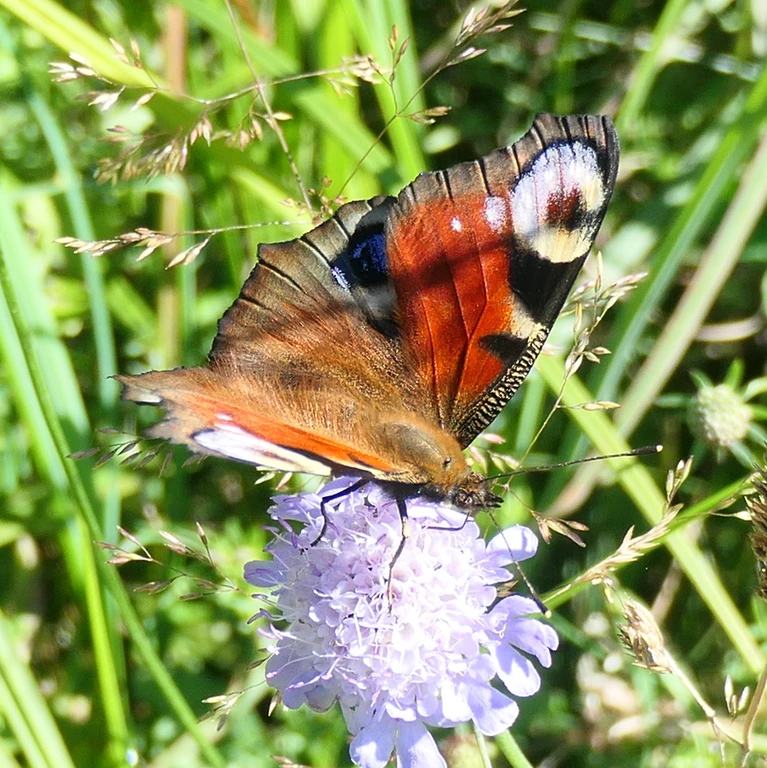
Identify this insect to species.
Aglais io
